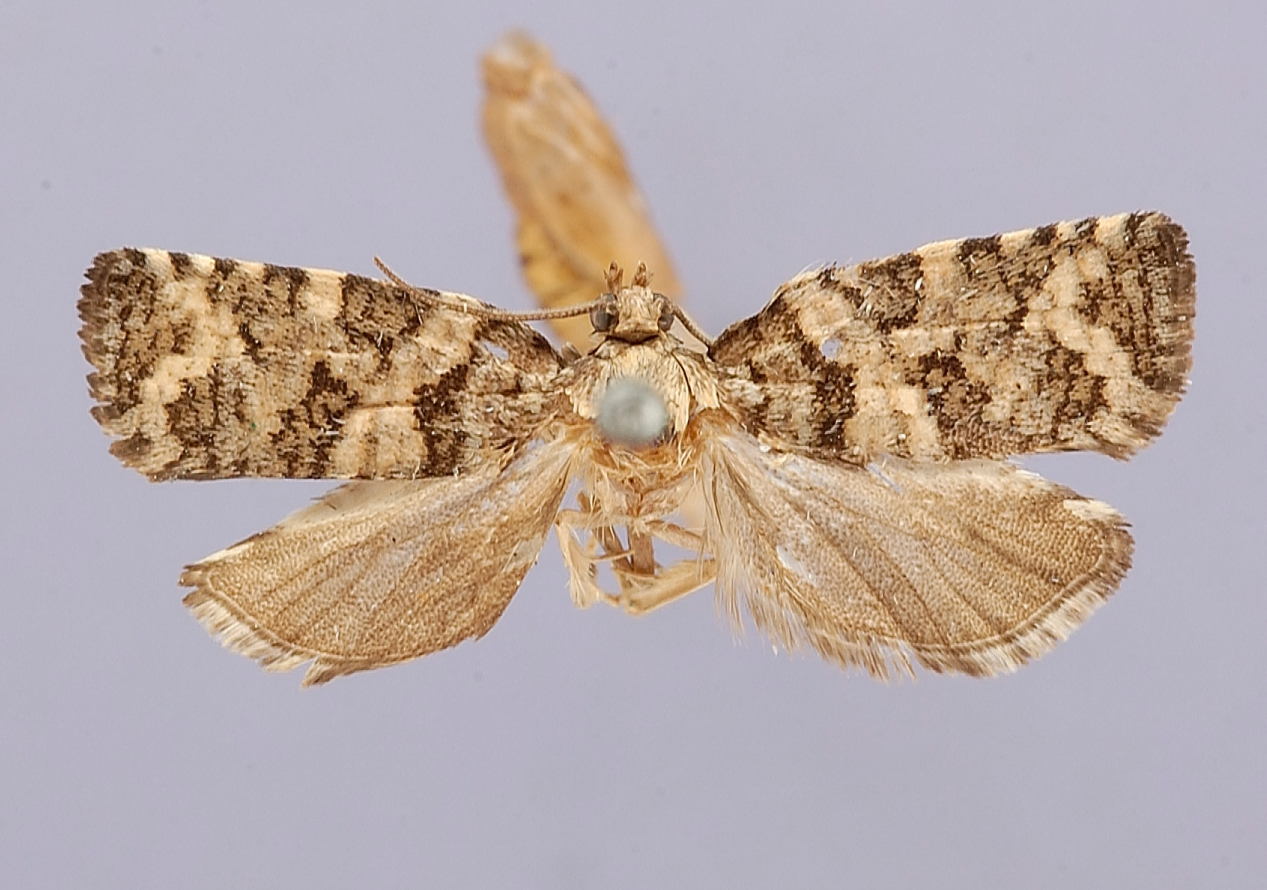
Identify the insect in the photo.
Tortrix packardiana
